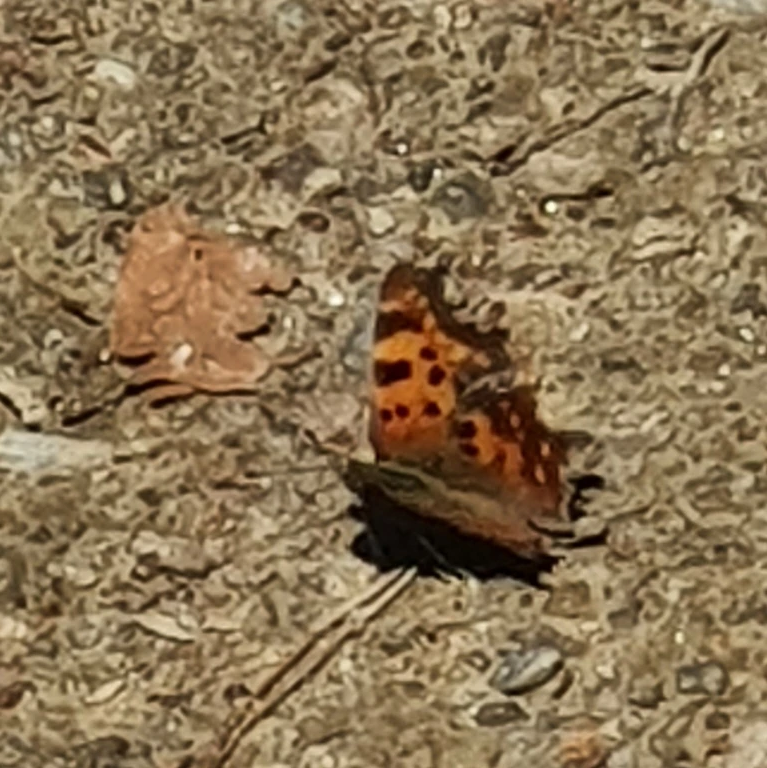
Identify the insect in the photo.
Polygonia c-album
